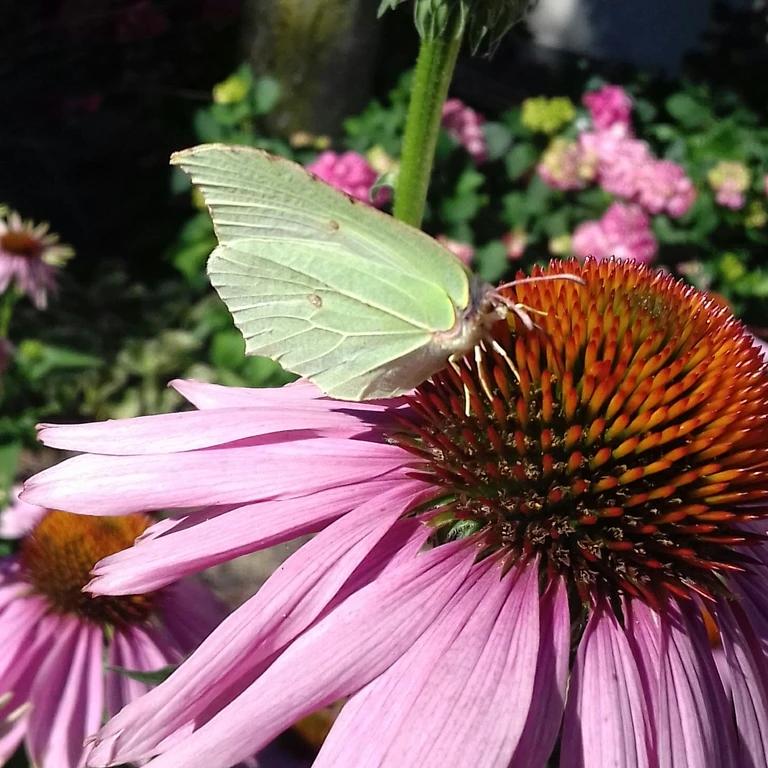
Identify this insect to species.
Gonepteryx rhamni
